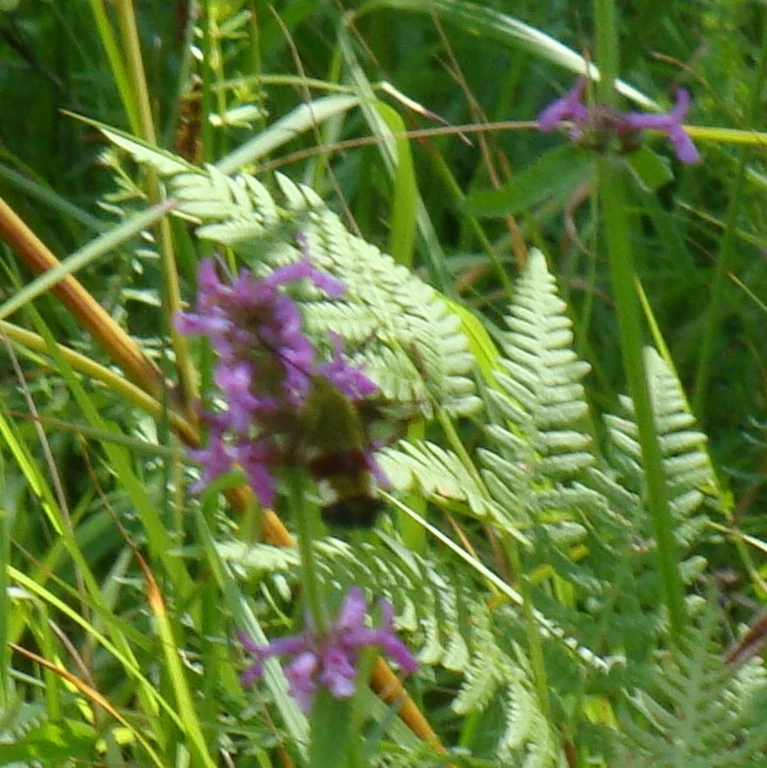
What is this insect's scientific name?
Hemaris fuciformis
